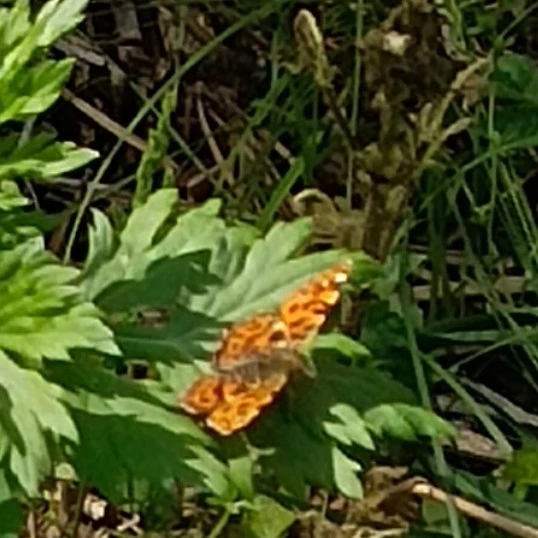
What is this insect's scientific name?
Araschnia levana
